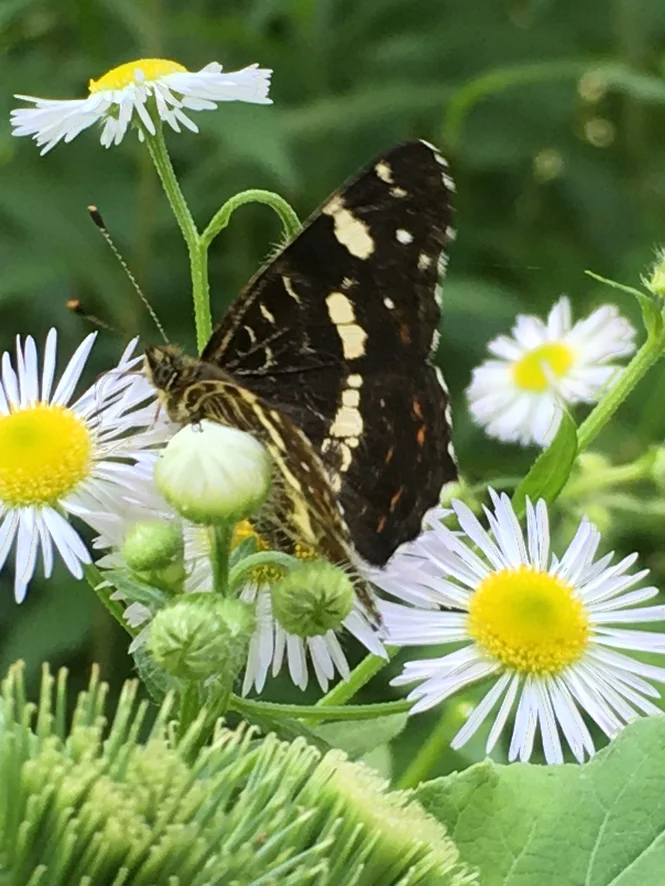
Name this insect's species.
Araschnia levana
